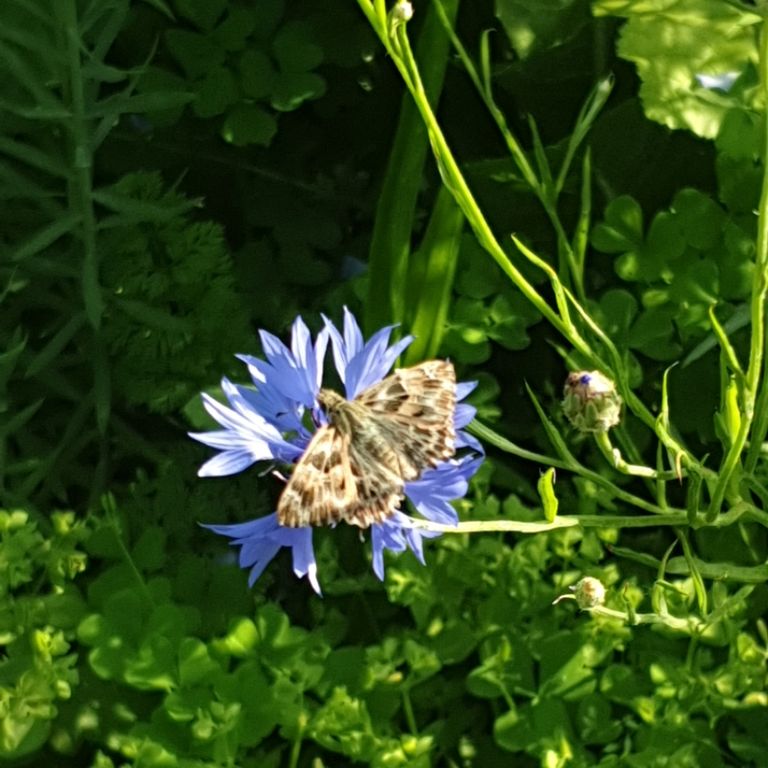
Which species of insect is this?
Carcharodus alceae
